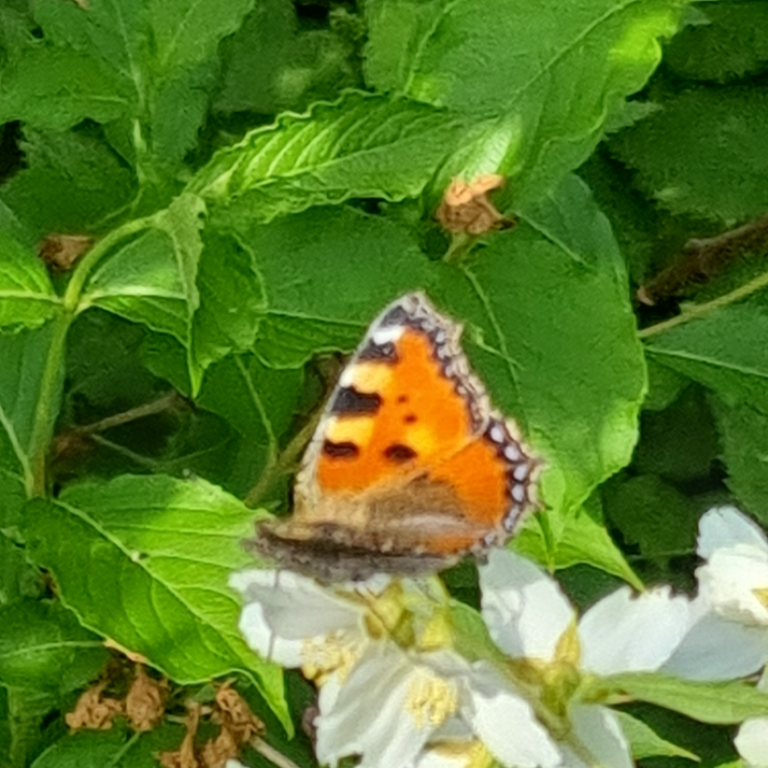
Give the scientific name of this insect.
Aglais urticae
